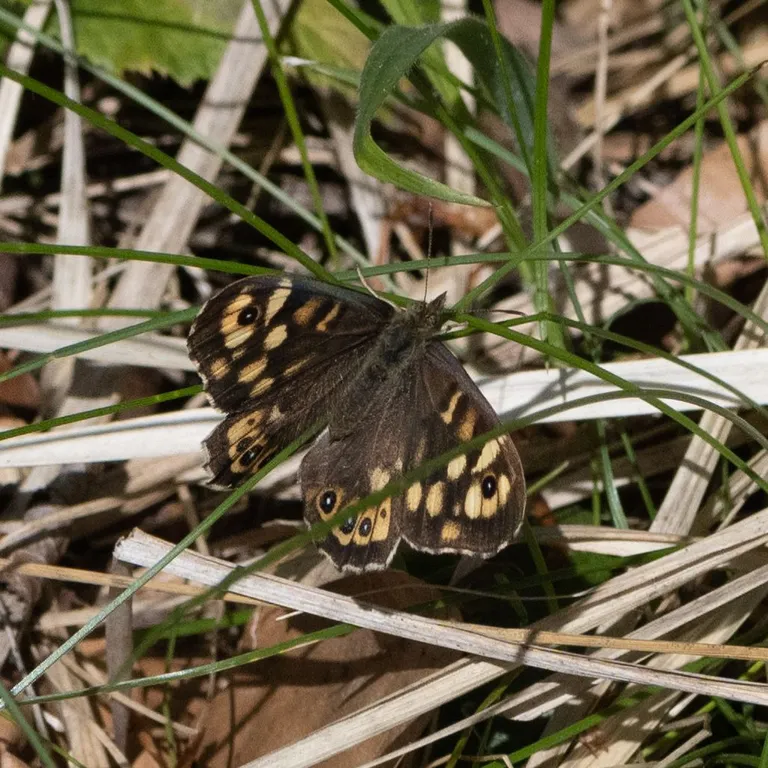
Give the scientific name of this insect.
Pararge aegeria
